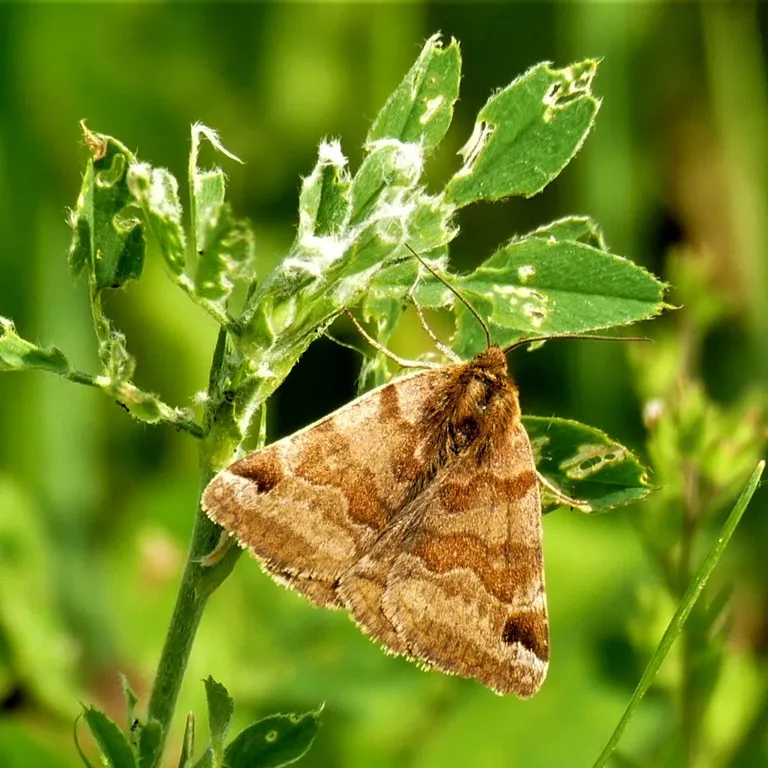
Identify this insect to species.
Euclidia glyphica
